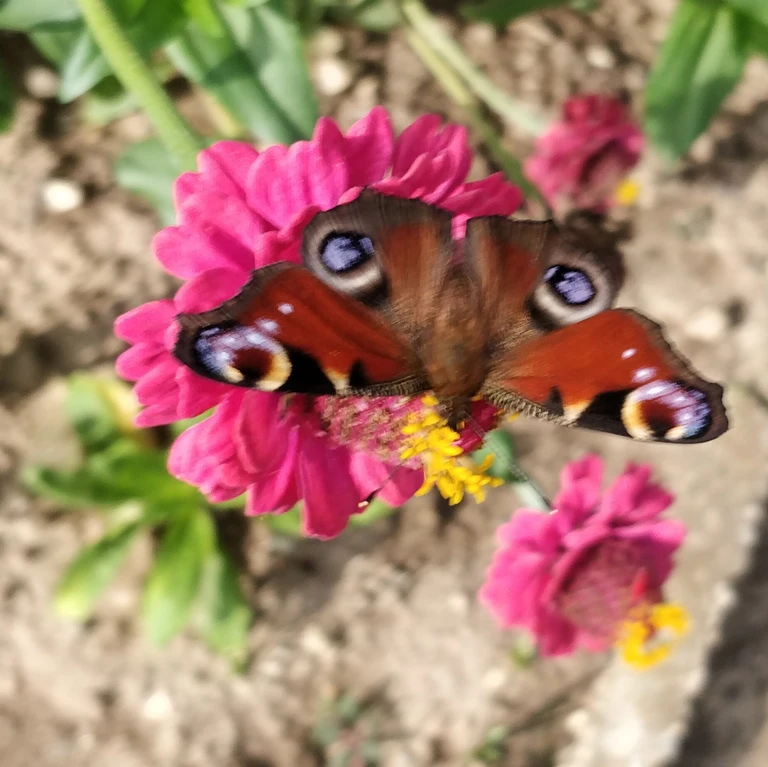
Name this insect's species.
Aglais io
